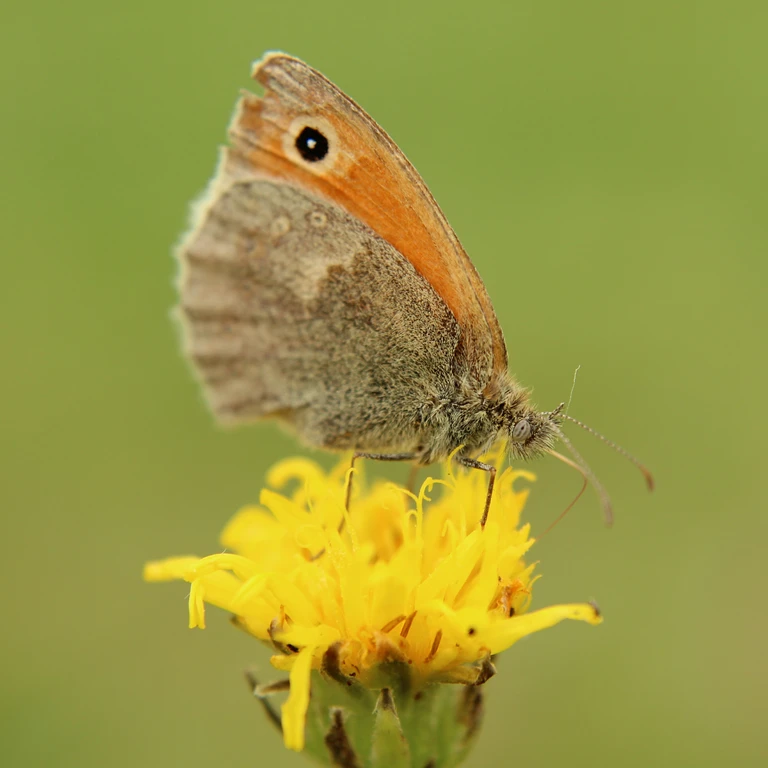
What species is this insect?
Coenonympha pamphilus
